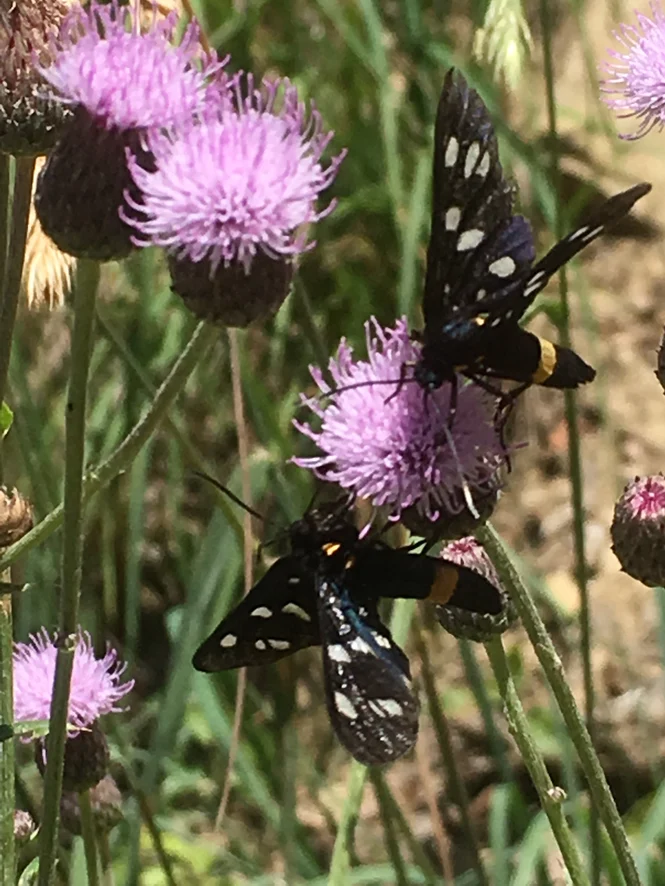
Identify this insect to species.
Amata phegea
